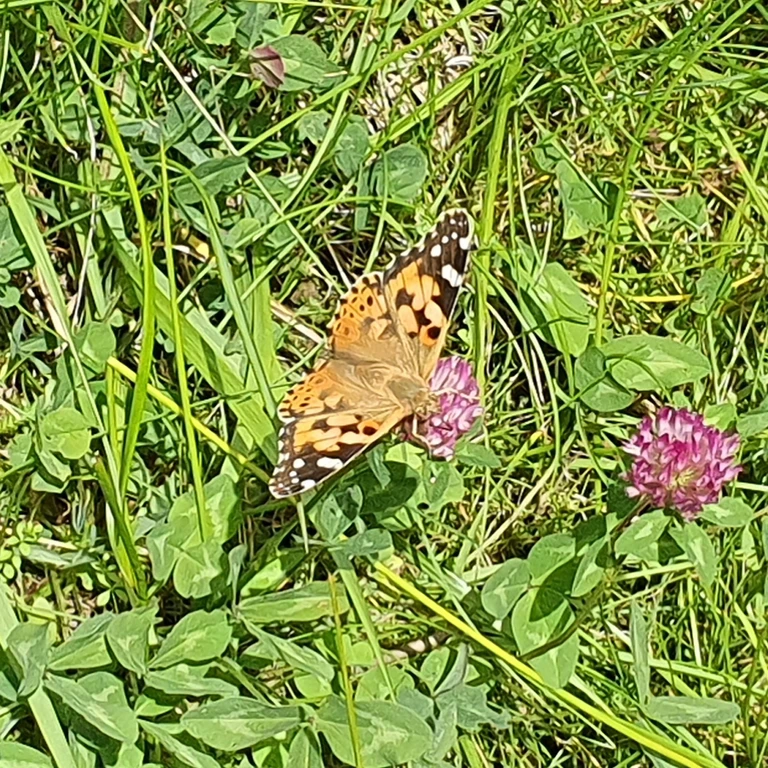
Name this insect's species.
Vanessa cardui
